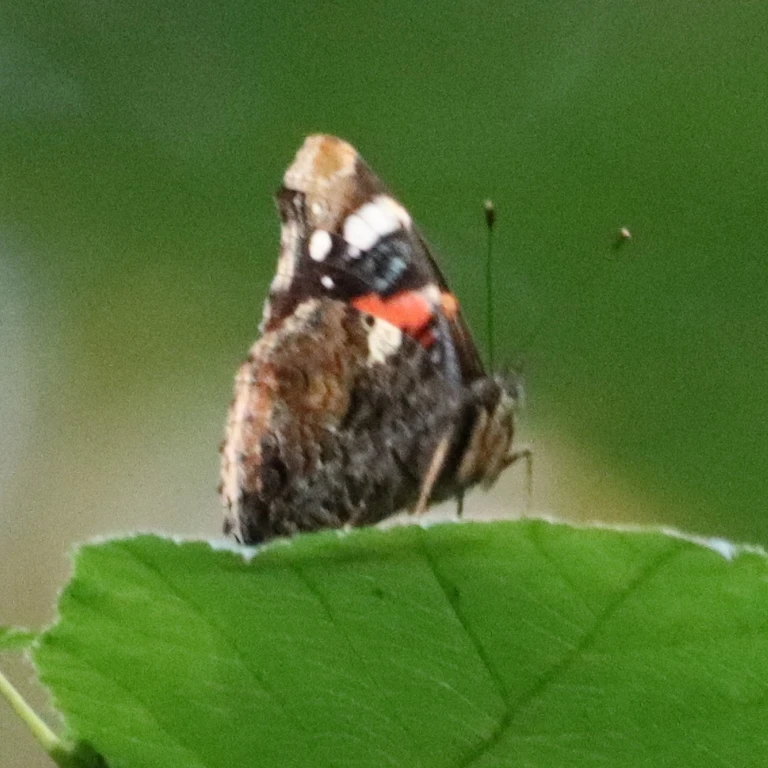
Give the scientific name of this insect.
Vanessa atalanta
